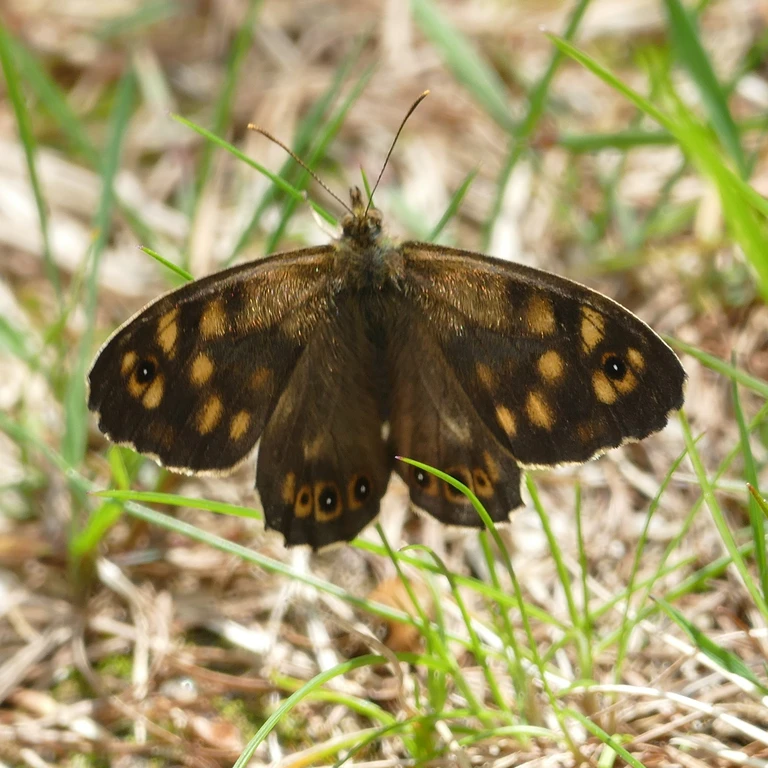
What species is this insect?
Pararge aegeria
